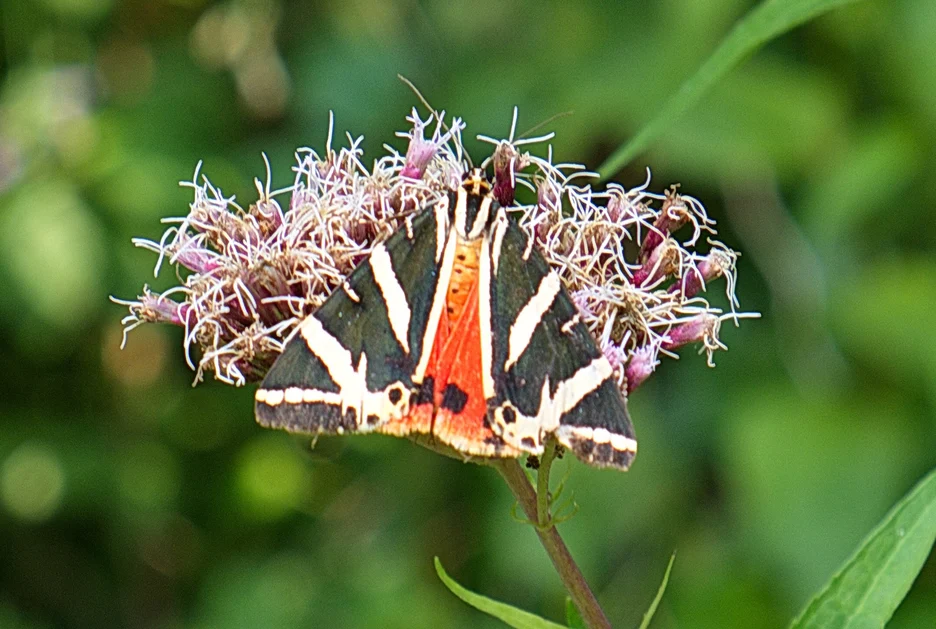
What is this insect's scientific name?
Euplagia quadripunctaria
